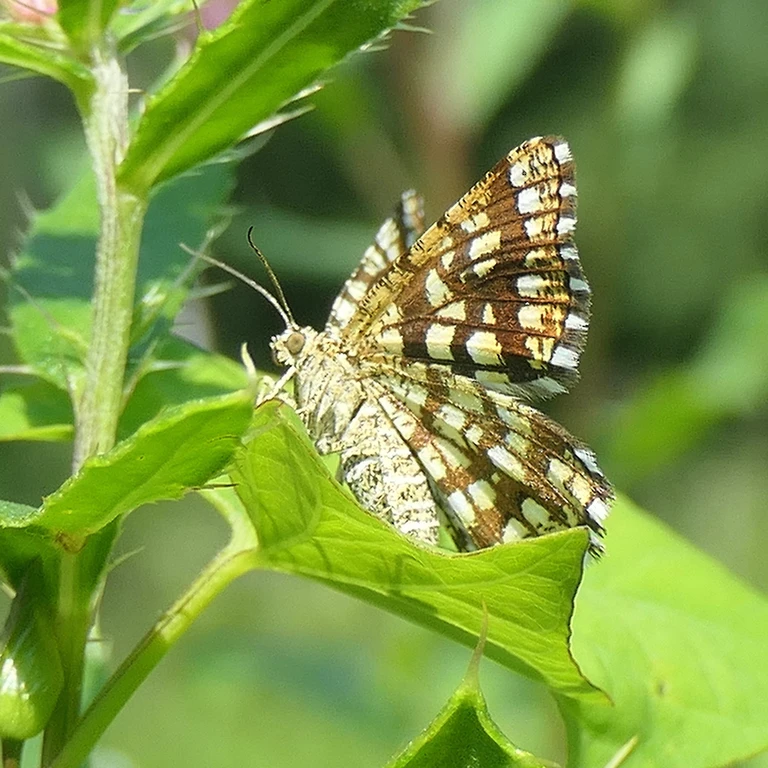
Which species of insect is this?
Chiasmia clathrata
